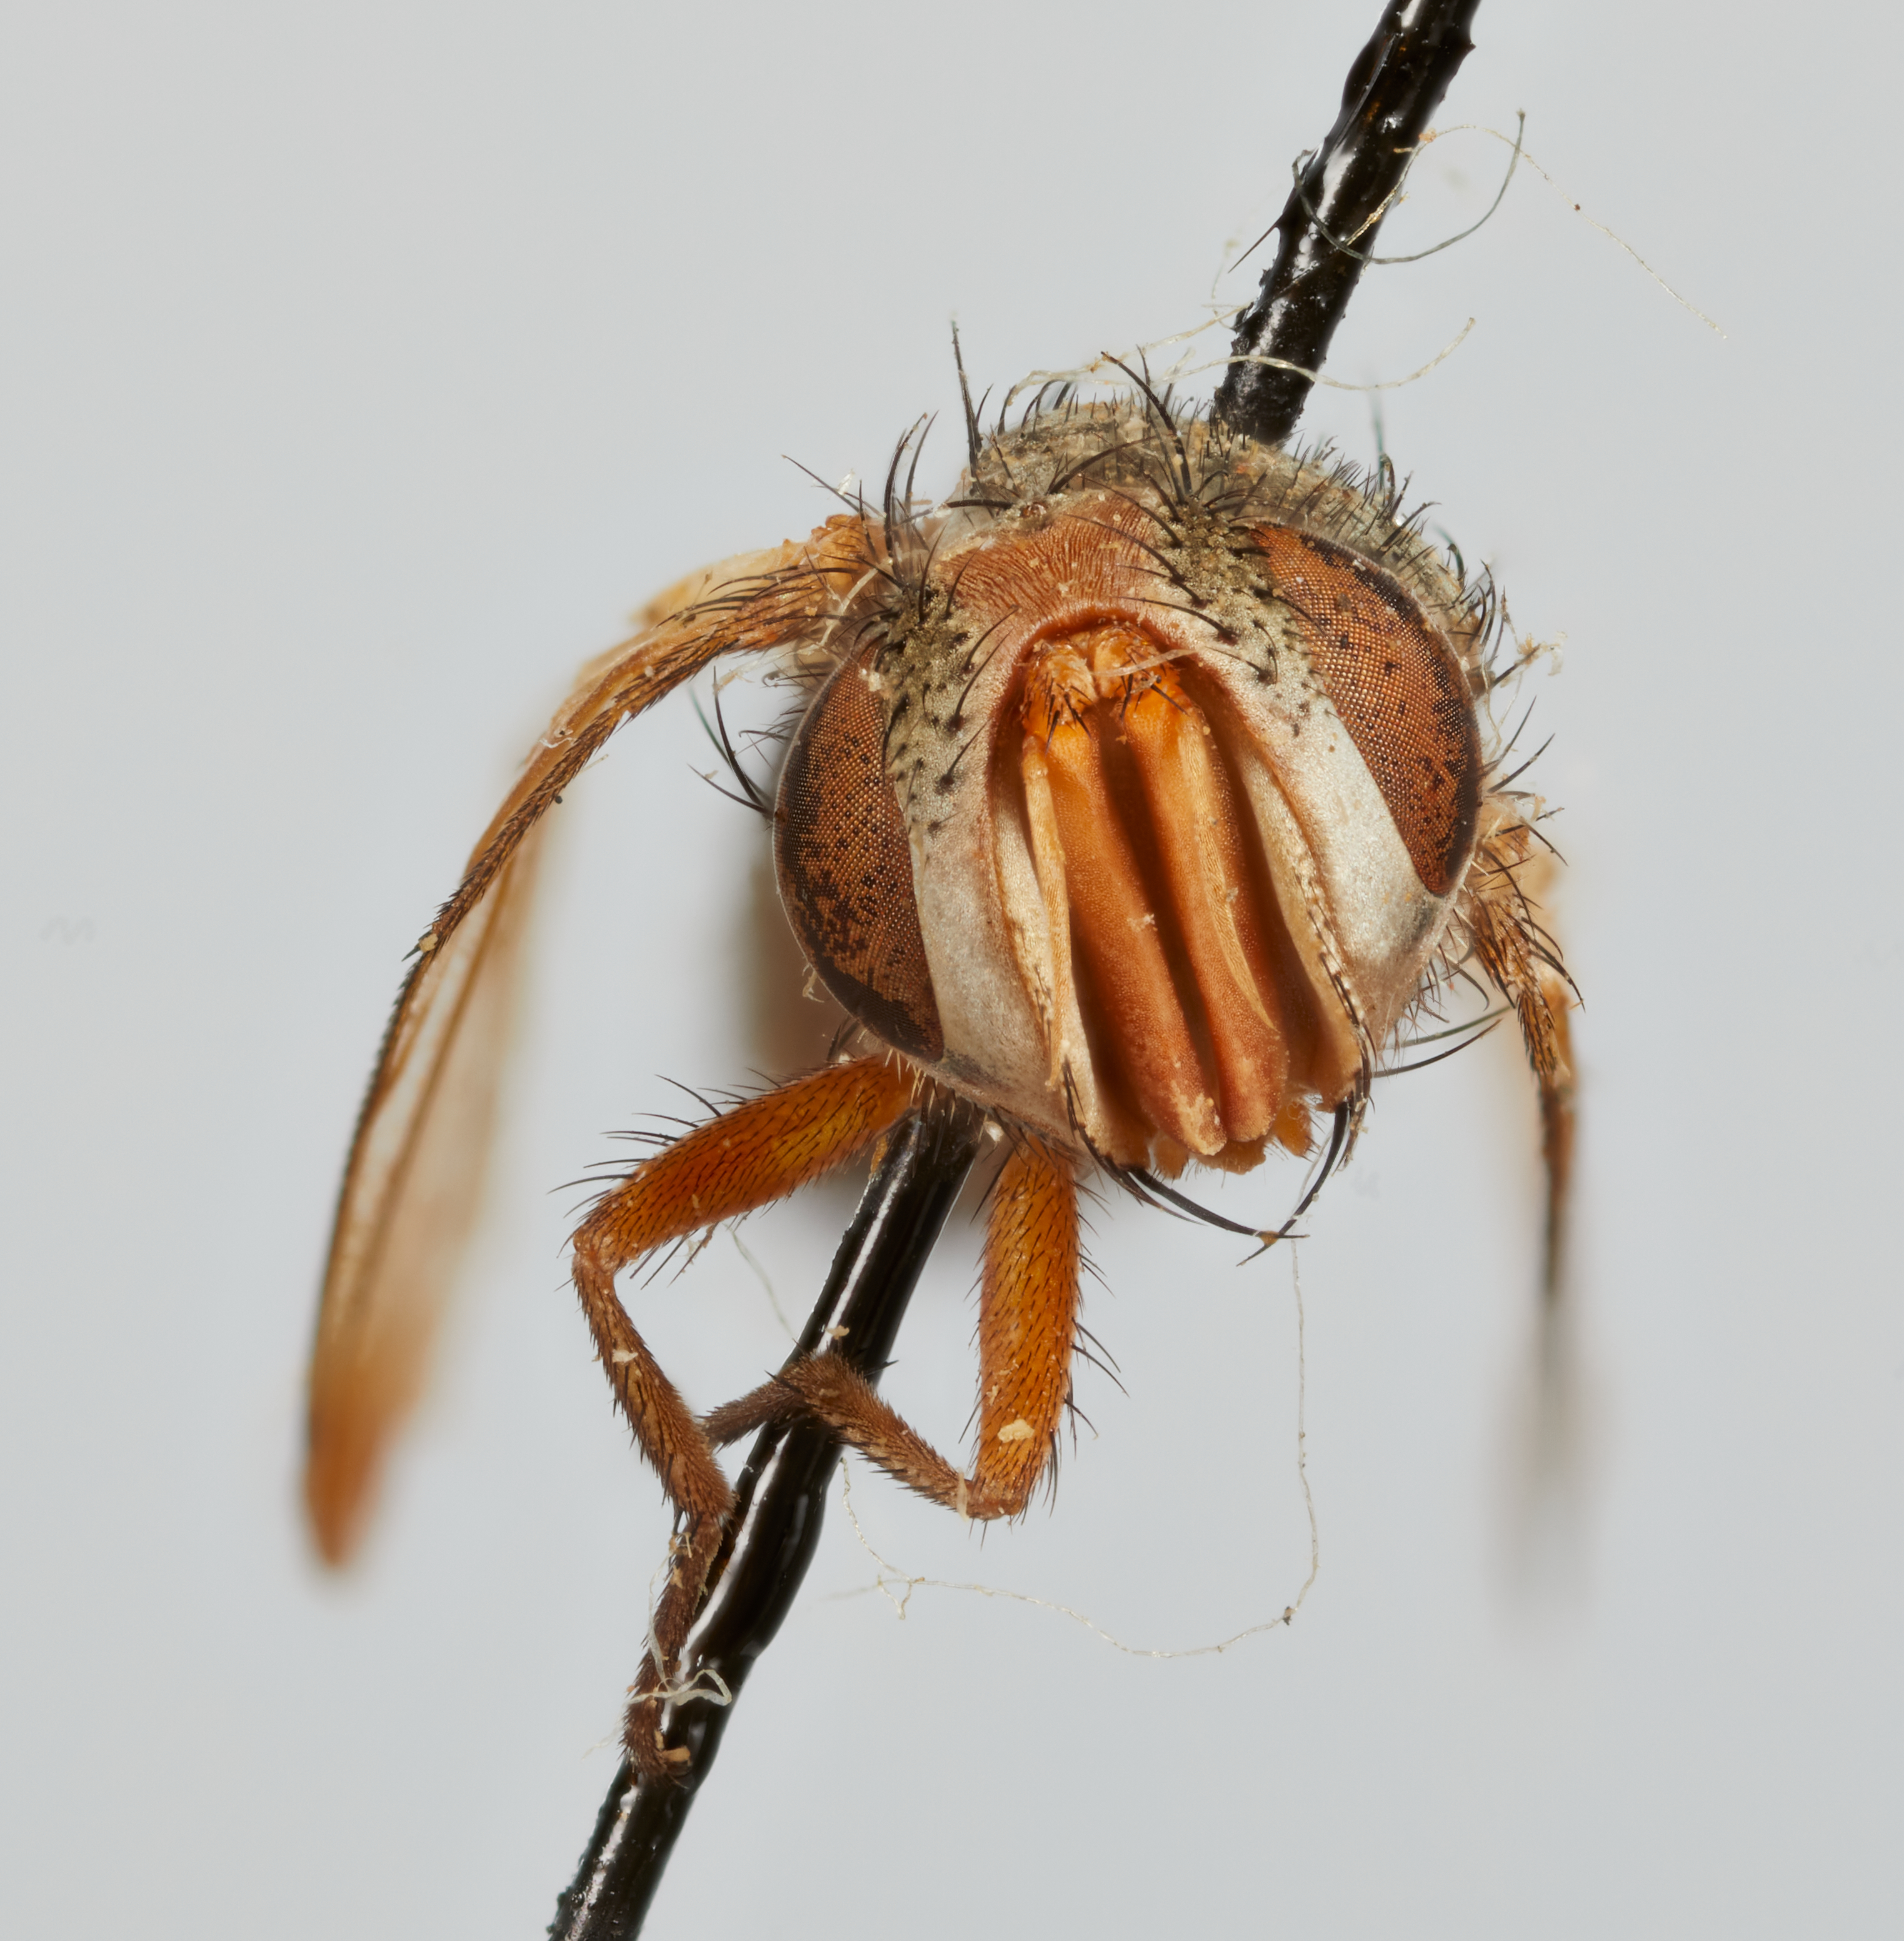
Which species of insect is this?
Phasmophaga meridionalis
